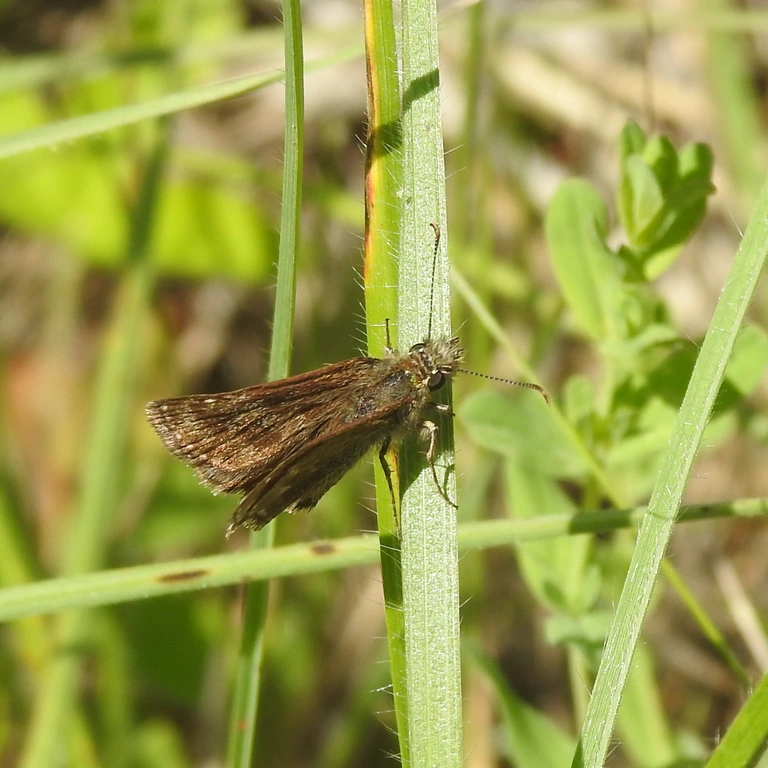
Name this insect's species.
Erynnis tages
